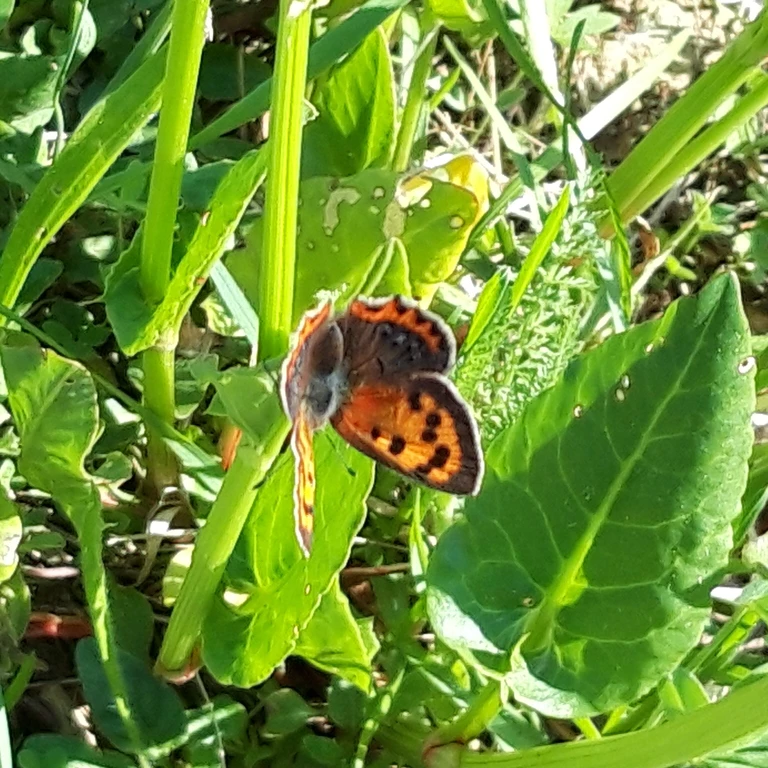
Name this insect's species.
Lycaena phlaeas
